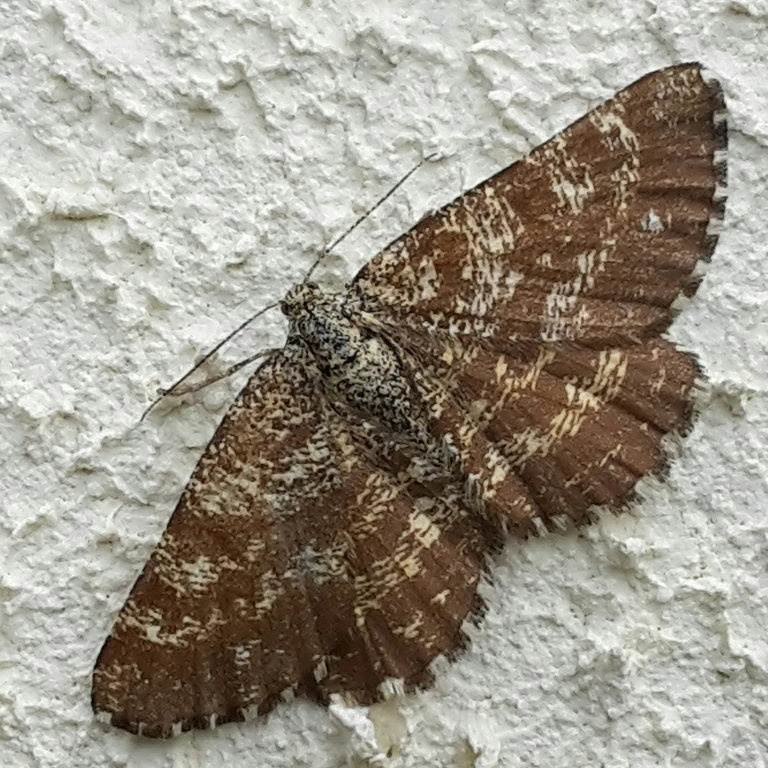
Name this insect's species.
Ematurga atomaria
